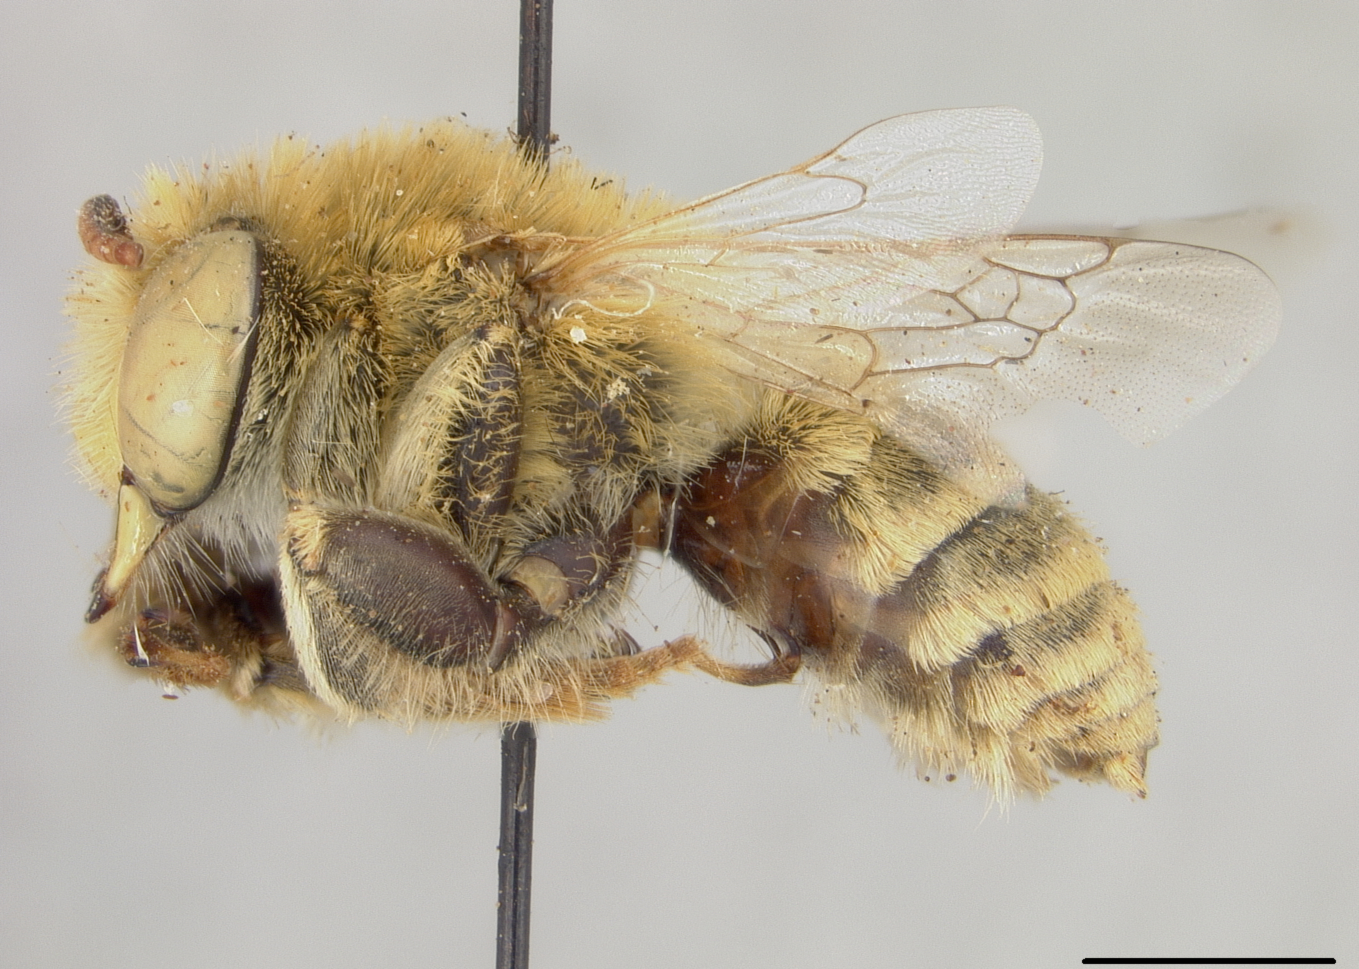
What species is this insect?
Anthophora perlustrata
